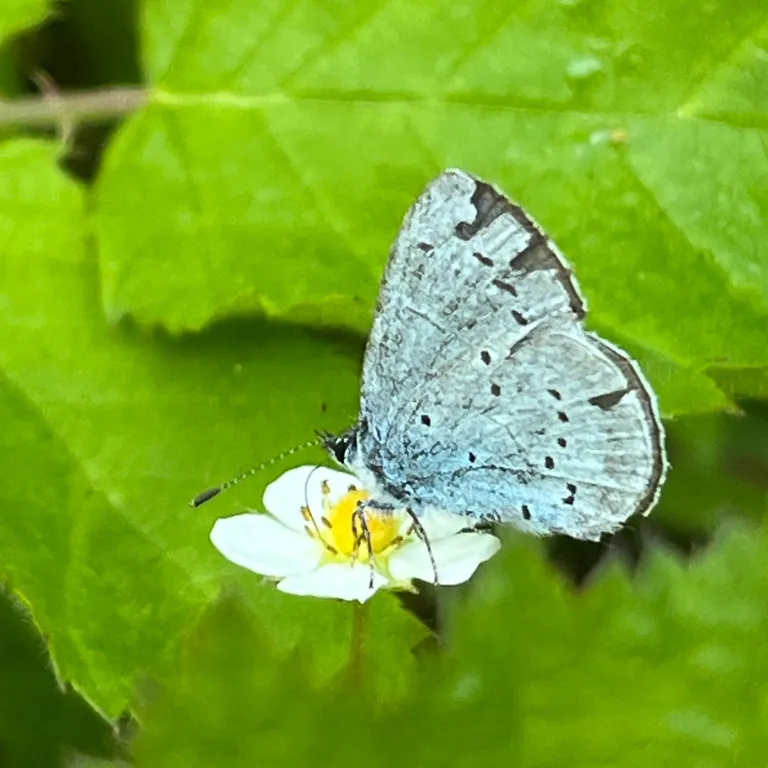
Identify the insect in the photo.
Celastrina argiolus
